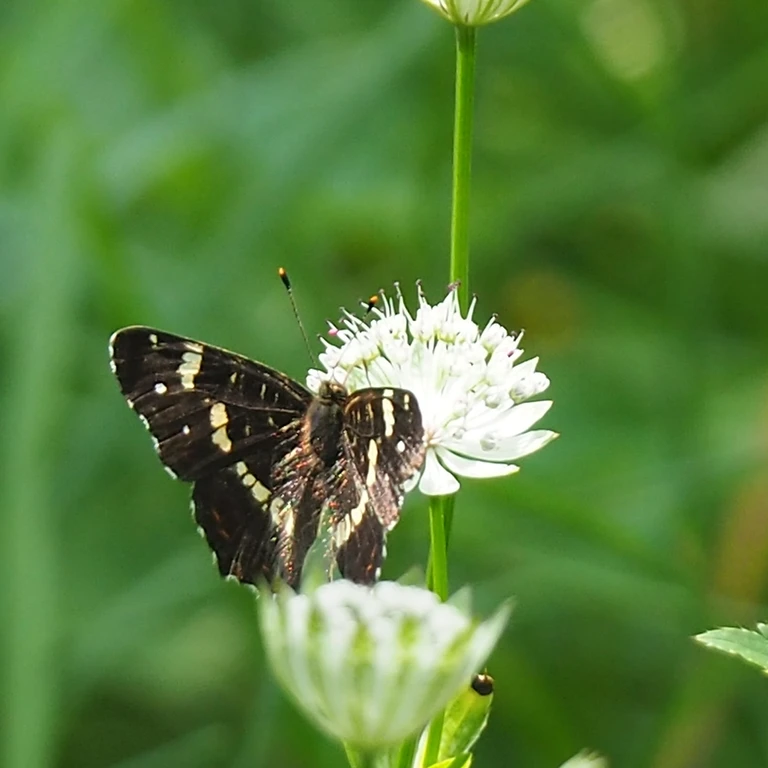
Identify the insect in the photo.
Araschnia levana
